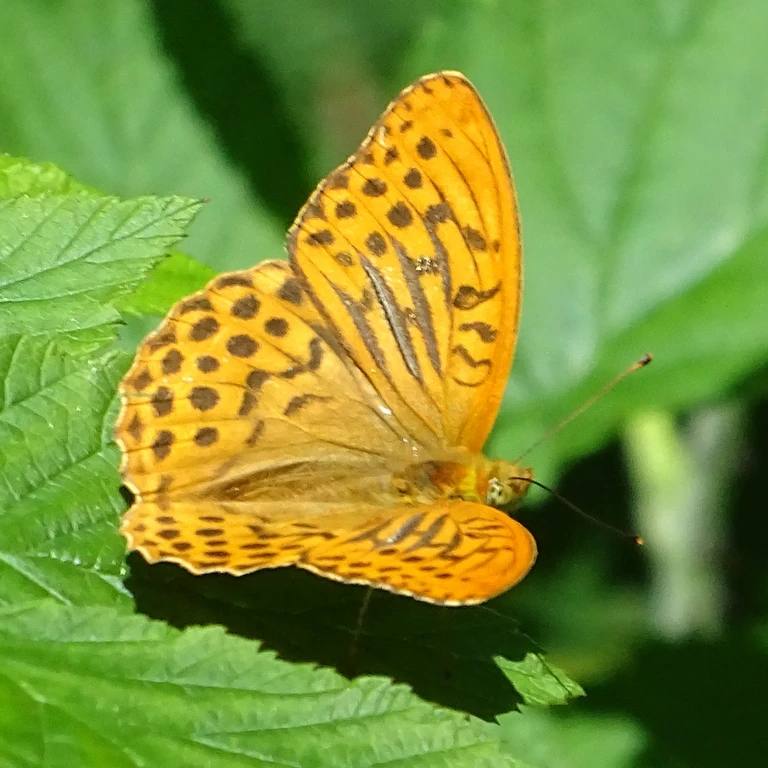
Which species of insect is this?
Argynnis paphia
